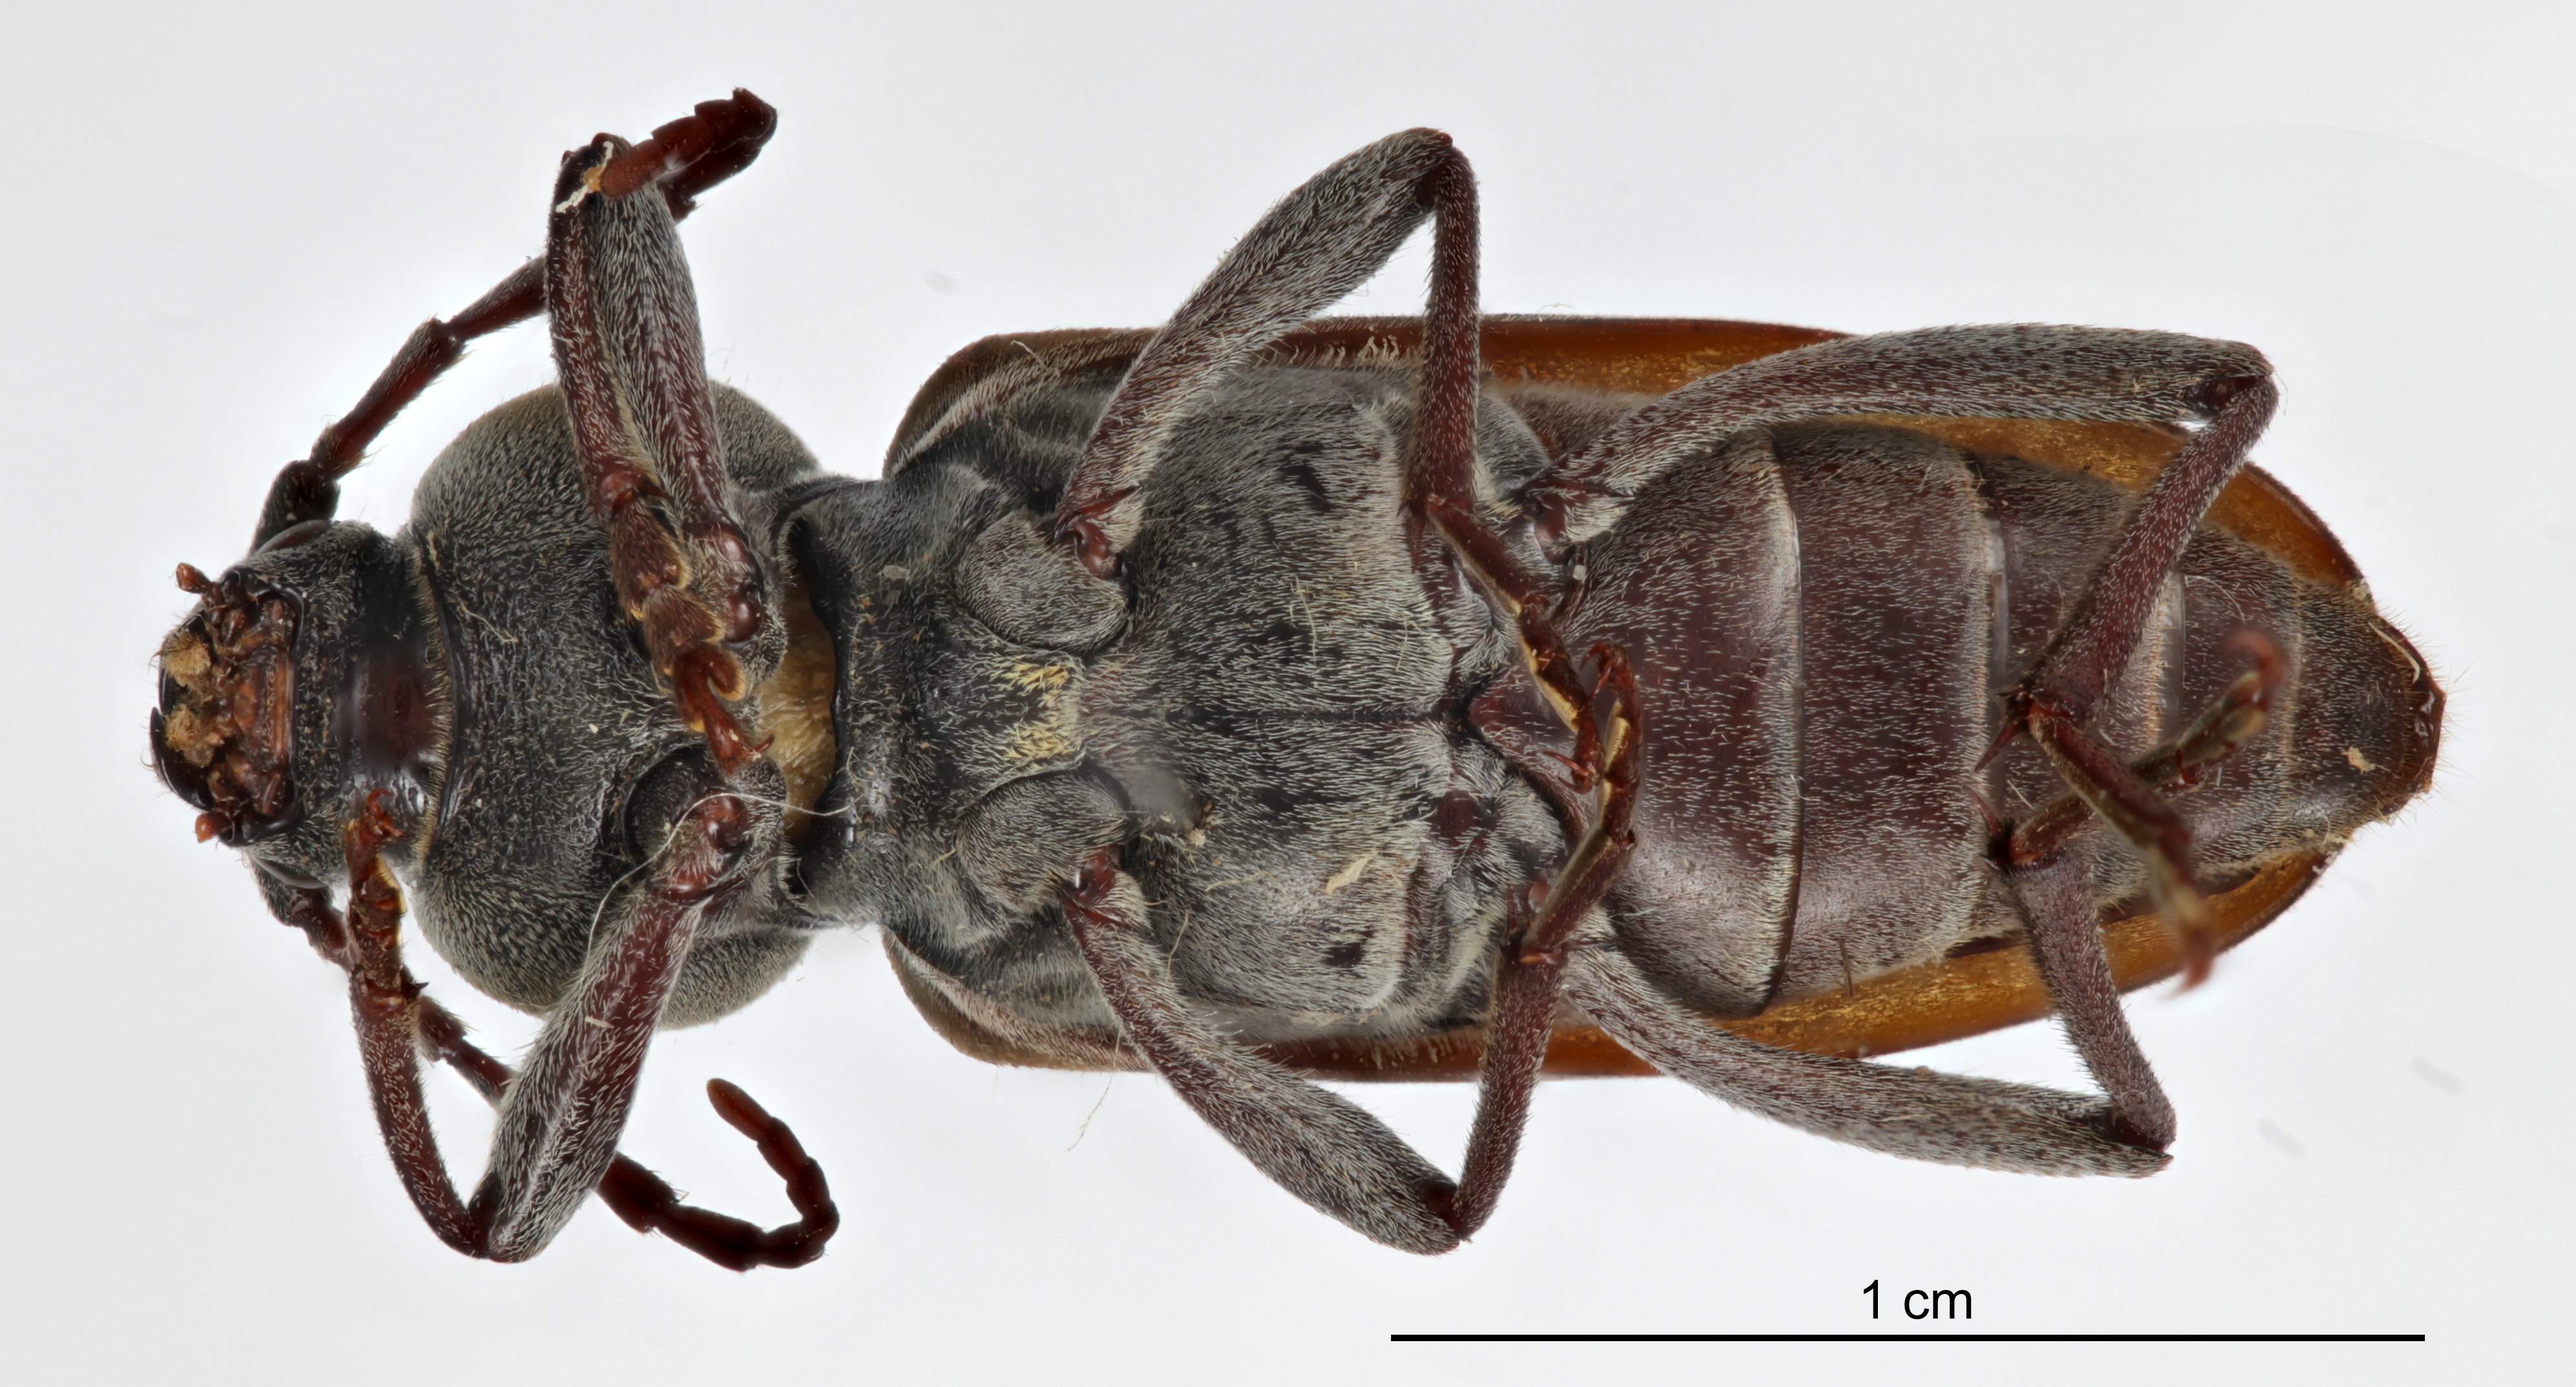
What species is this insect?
Calloides nobilis
